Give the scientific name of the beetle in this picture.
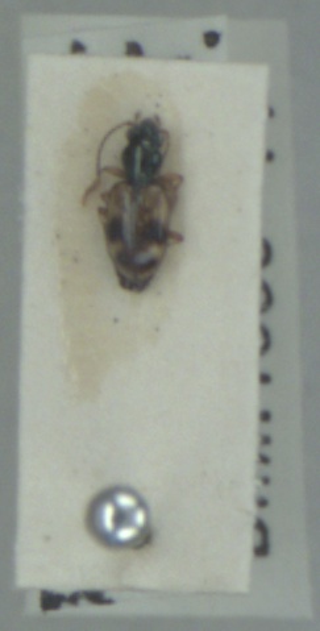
Bembidion articulatum
